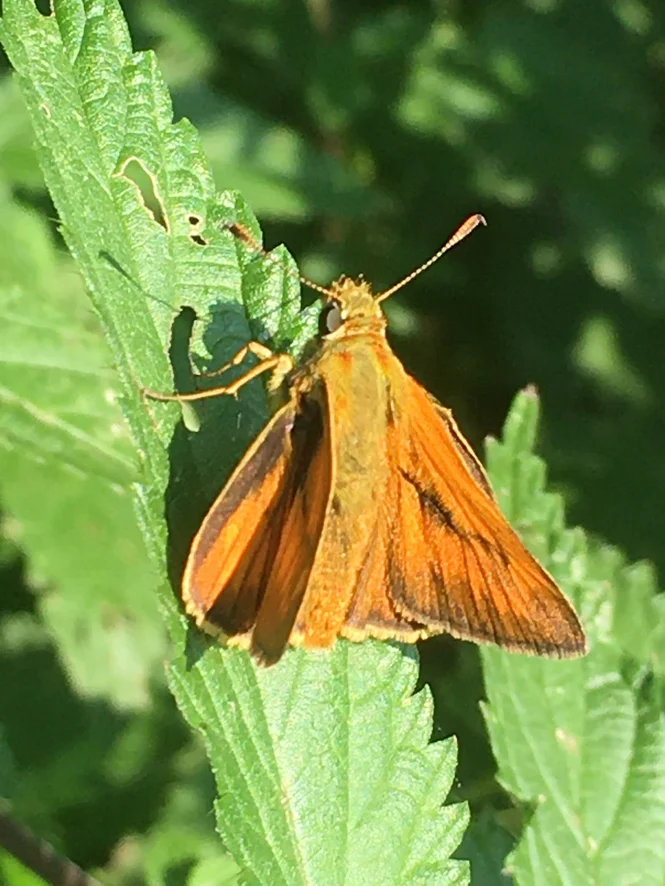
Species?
Ochlodes sylvanus (also Ochlodes venata)
